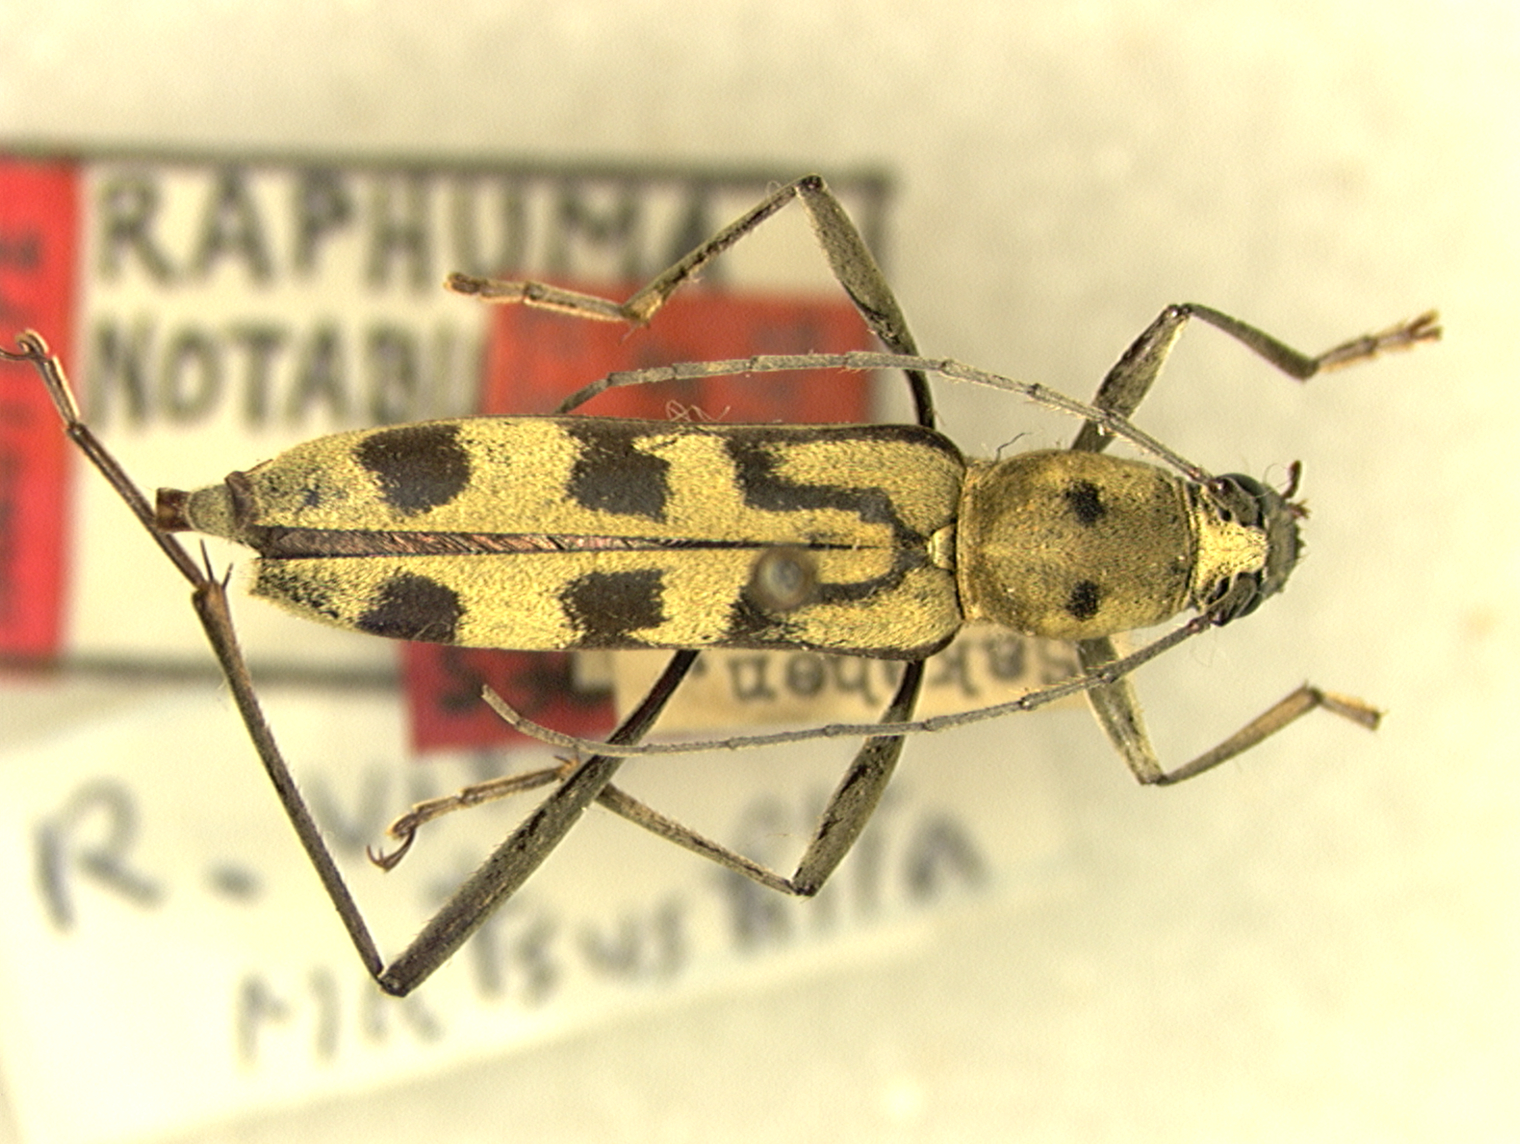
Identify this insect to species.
Rhaphuma notabiloides (also Raphuma notabiloides)
